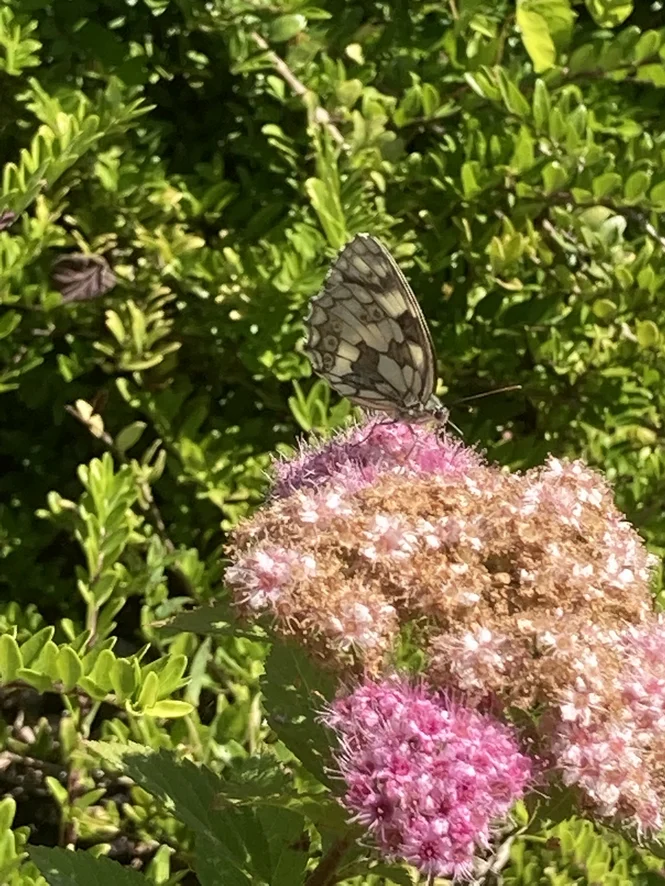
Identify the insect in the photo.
Melanargia galathea
